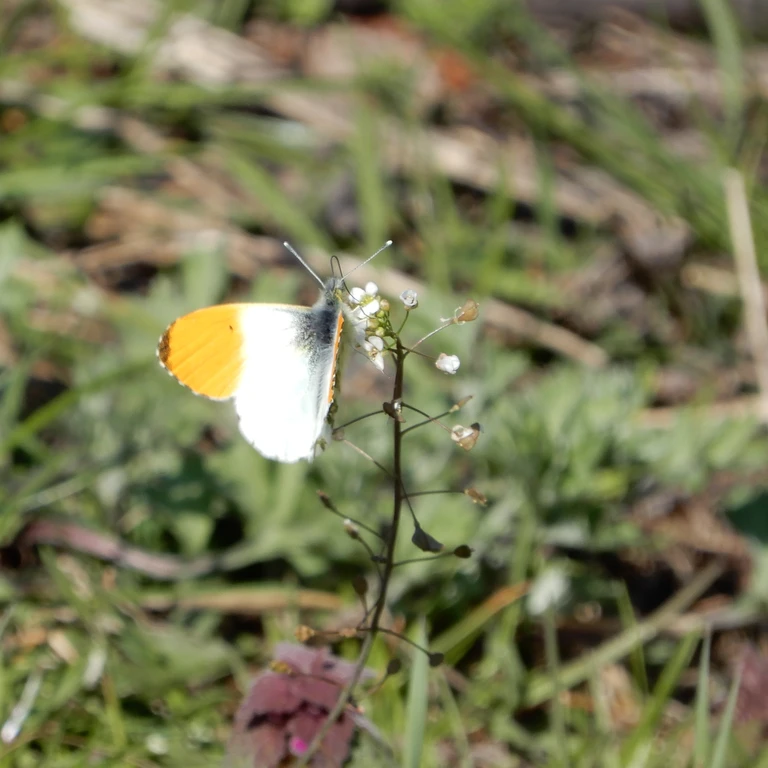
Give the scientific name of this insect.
Anthocharis cardamines
